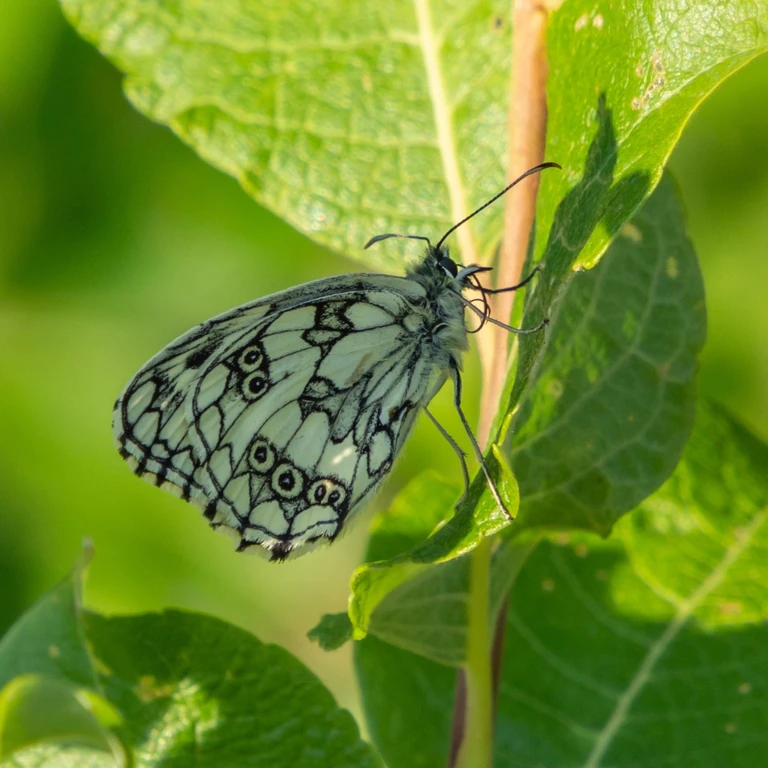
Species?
Melanargia galathea
